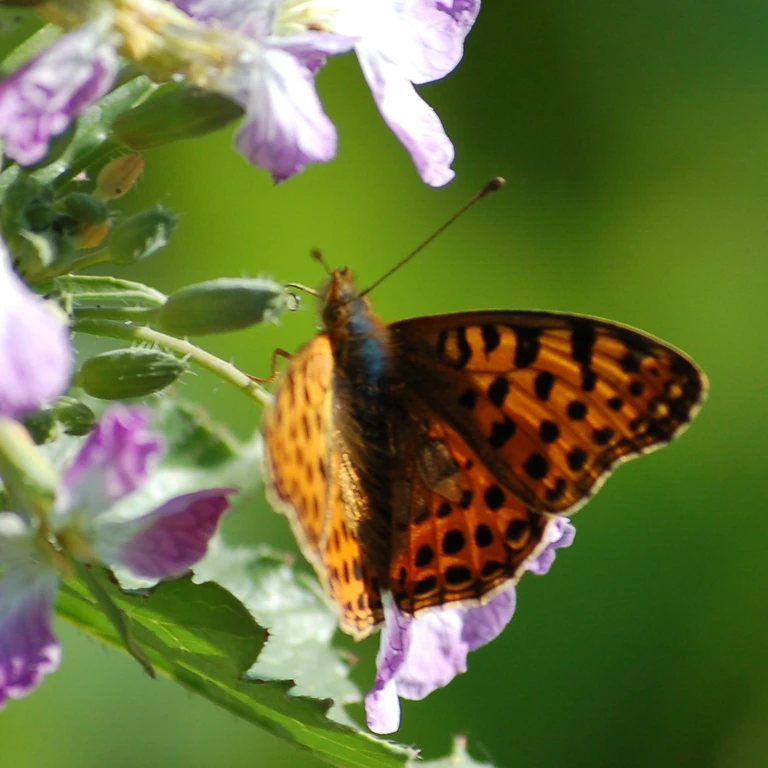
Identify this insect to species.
Issoria lathonia
